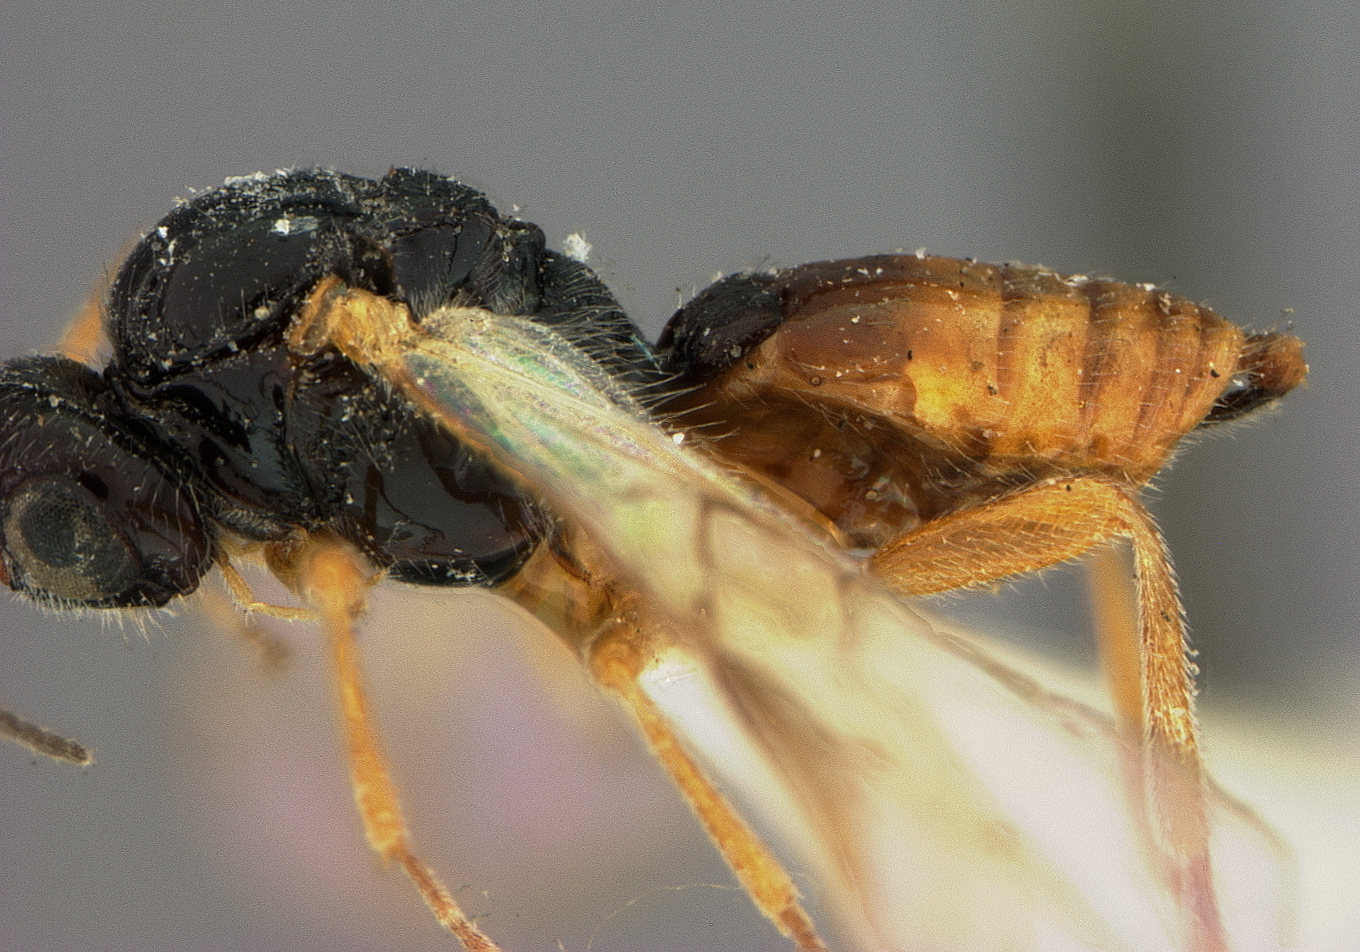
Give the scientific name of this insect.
Opius foveolatus
